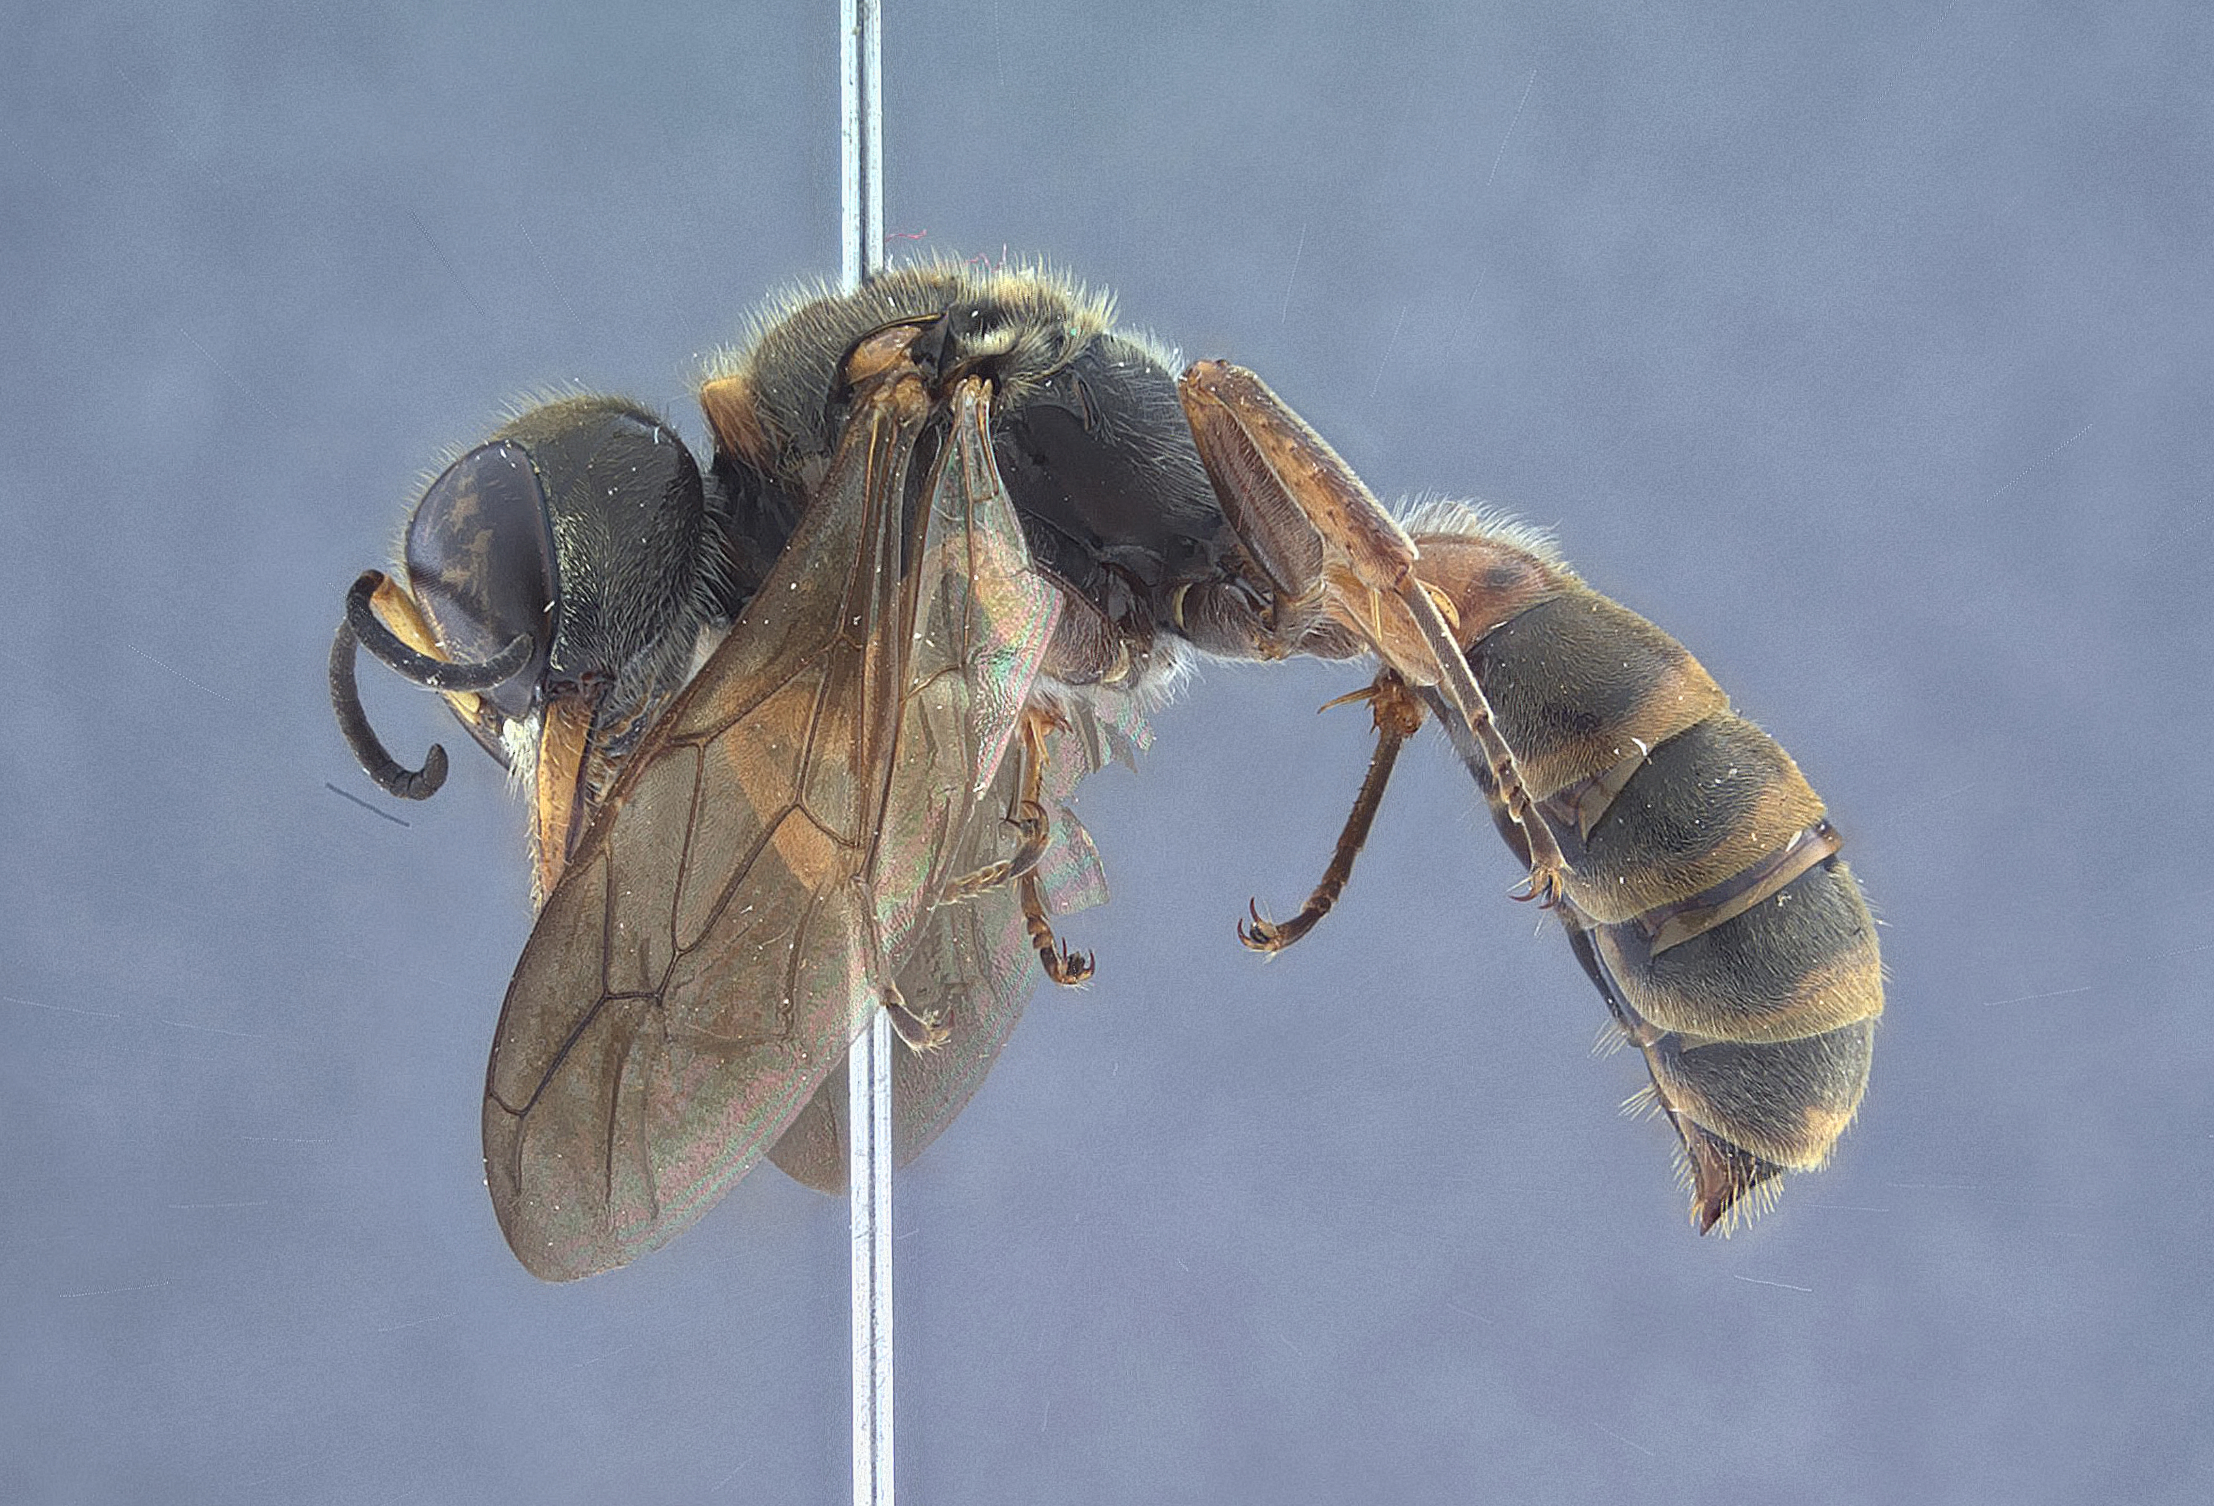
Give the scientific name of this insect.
Ectemnius pempuchi
